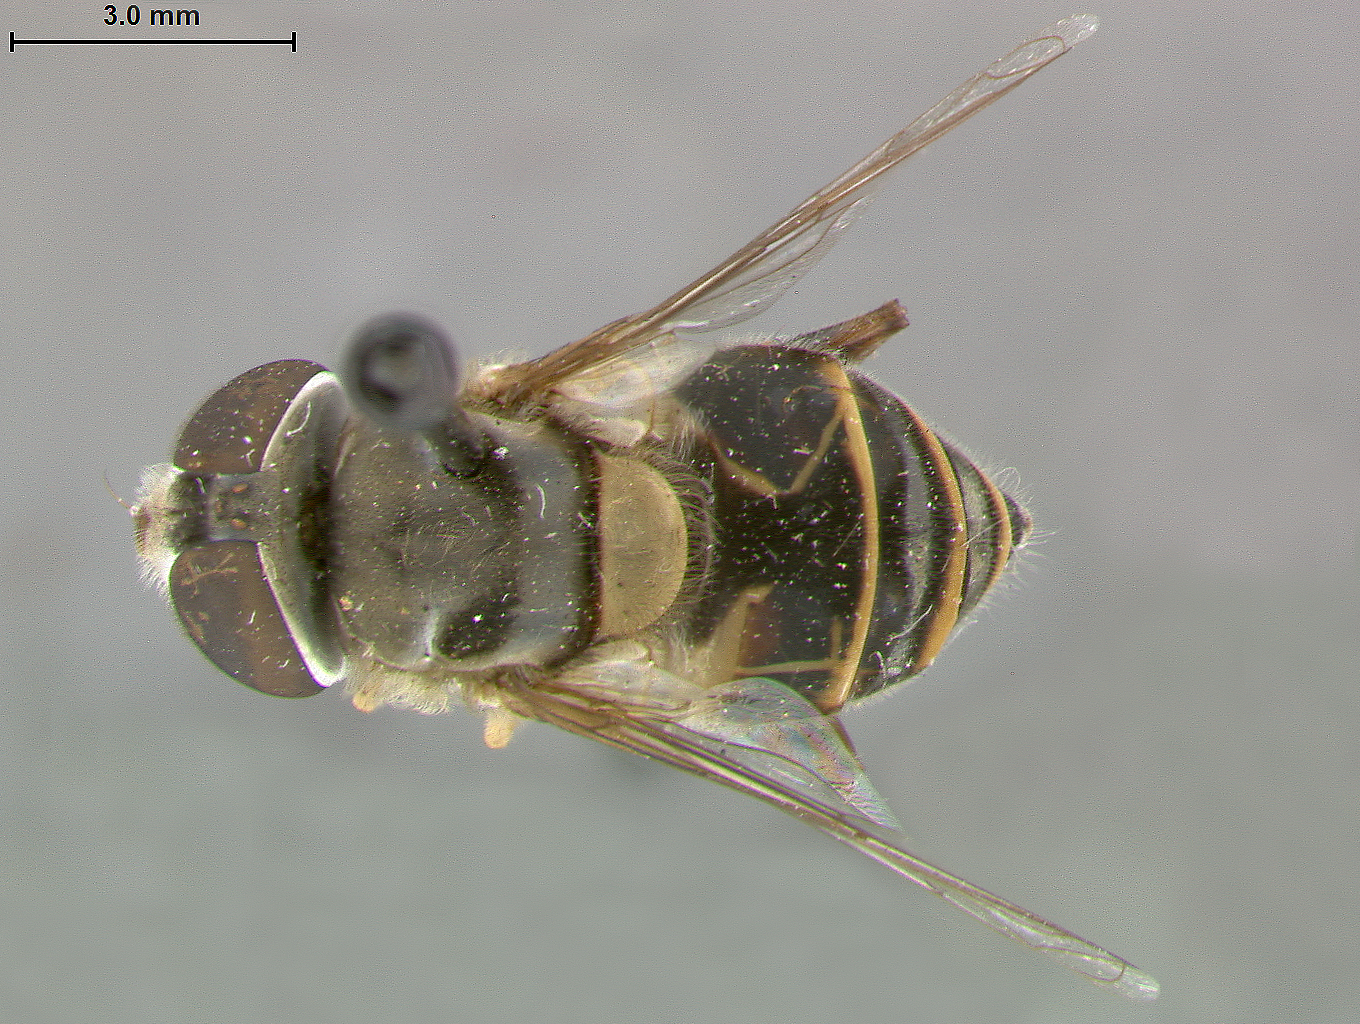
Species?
Eristalis bitrapezeidalis
